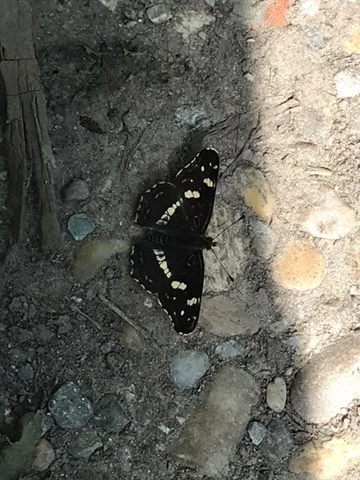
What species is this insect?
Araschnia levana
